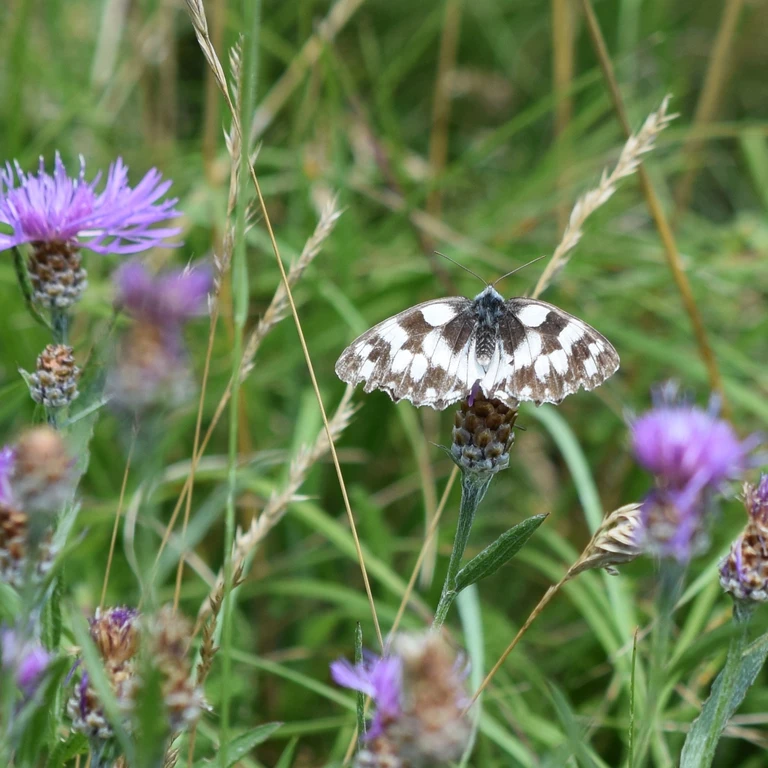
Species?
Melanargia galathea
